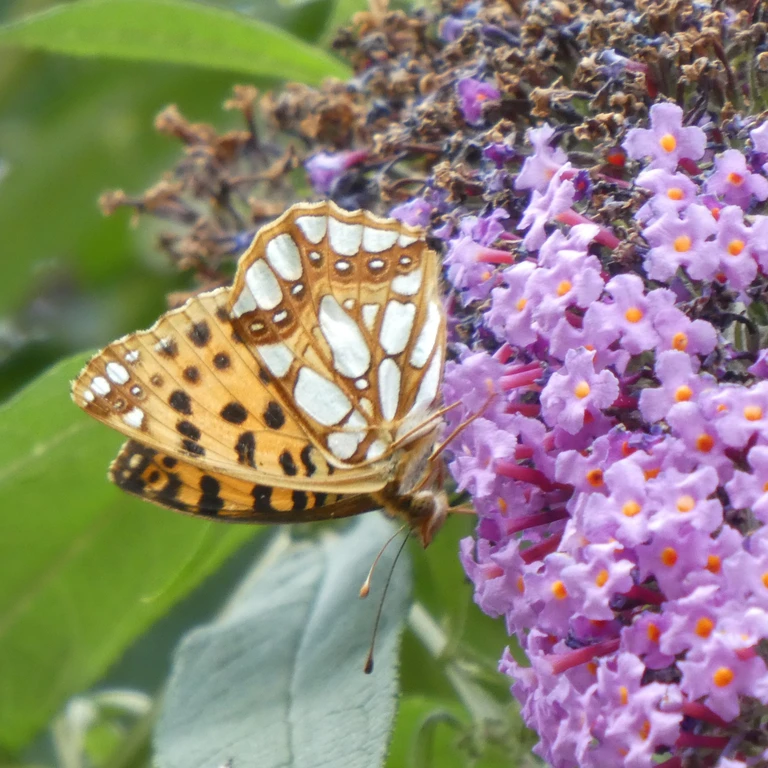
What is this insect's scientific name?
Issoria lathonia
